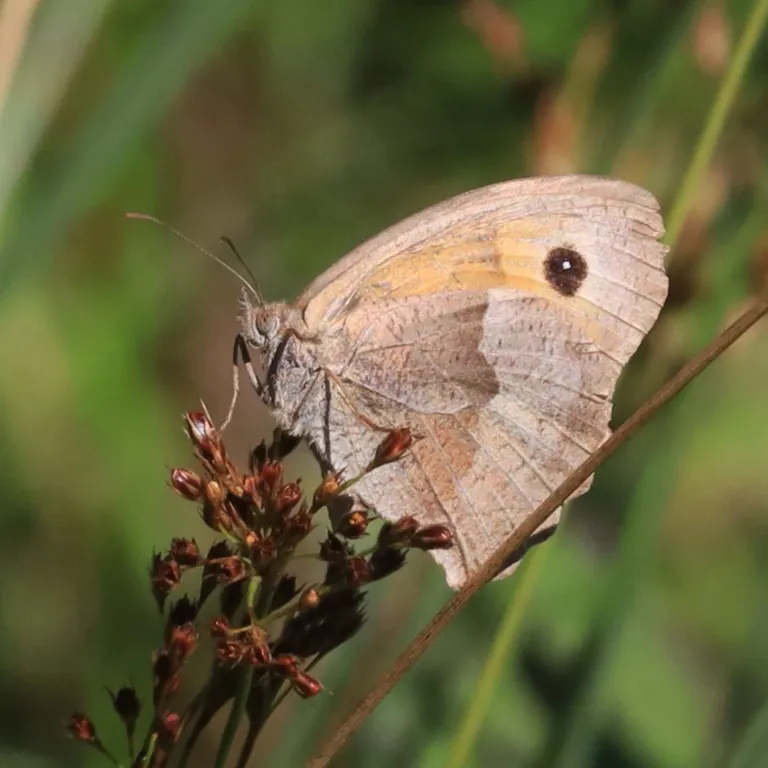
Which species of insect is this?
Maniola jurtina
